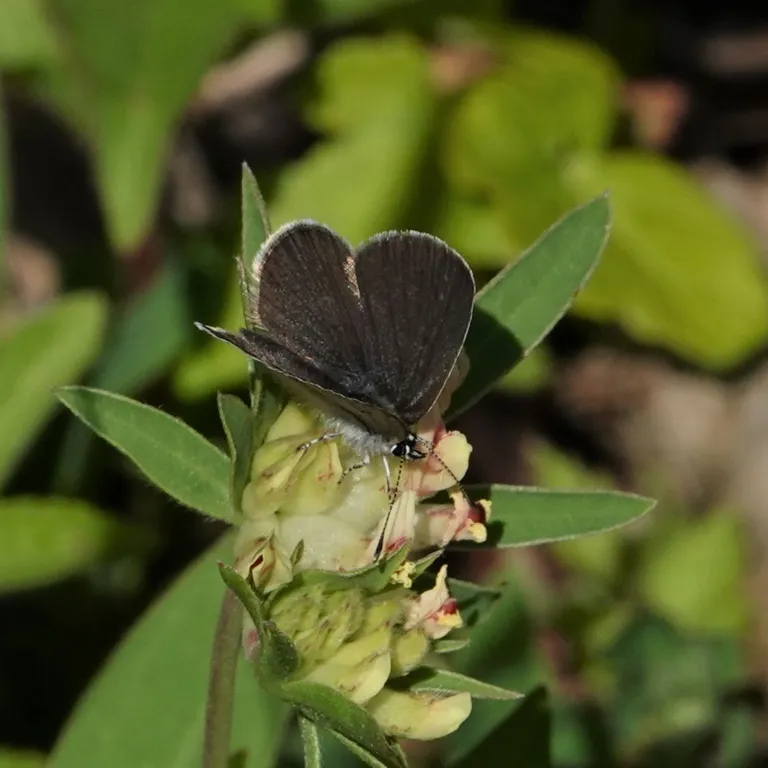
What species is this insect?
Cupido minimus
